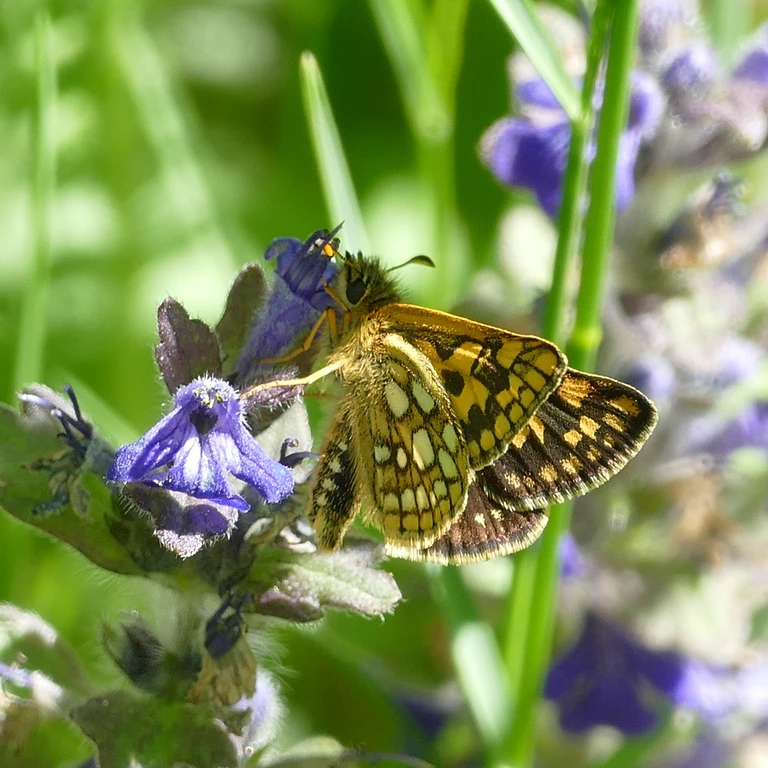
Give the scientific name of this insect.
Carterocephalus palaemon
